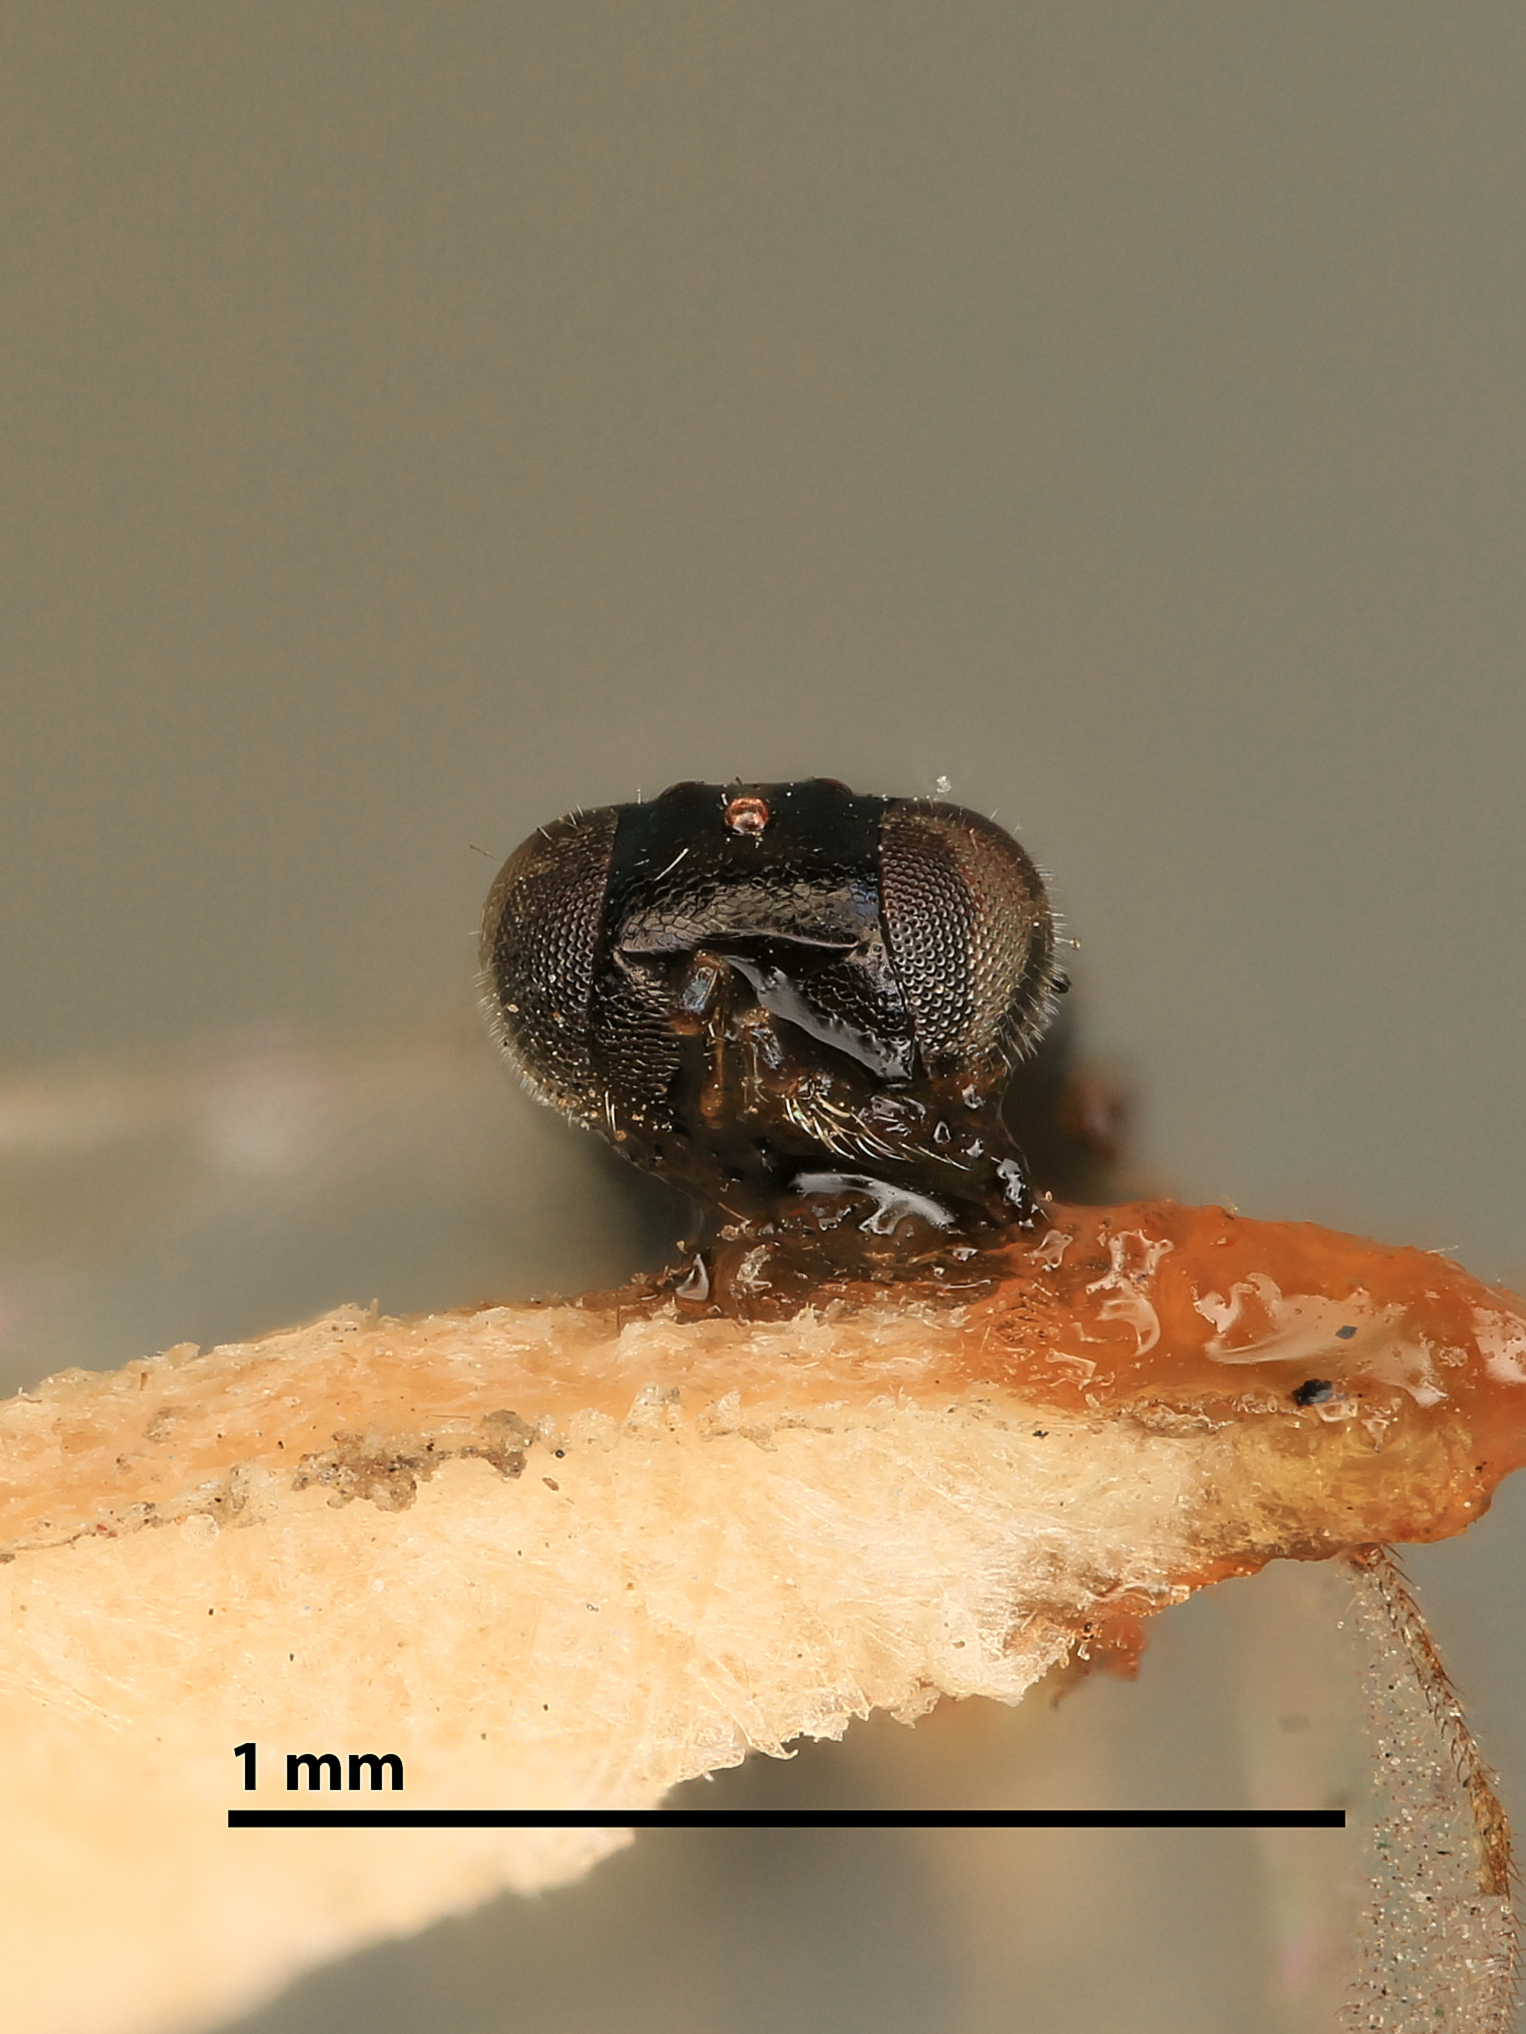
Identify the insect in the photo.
Pseudomphale atroscapus
